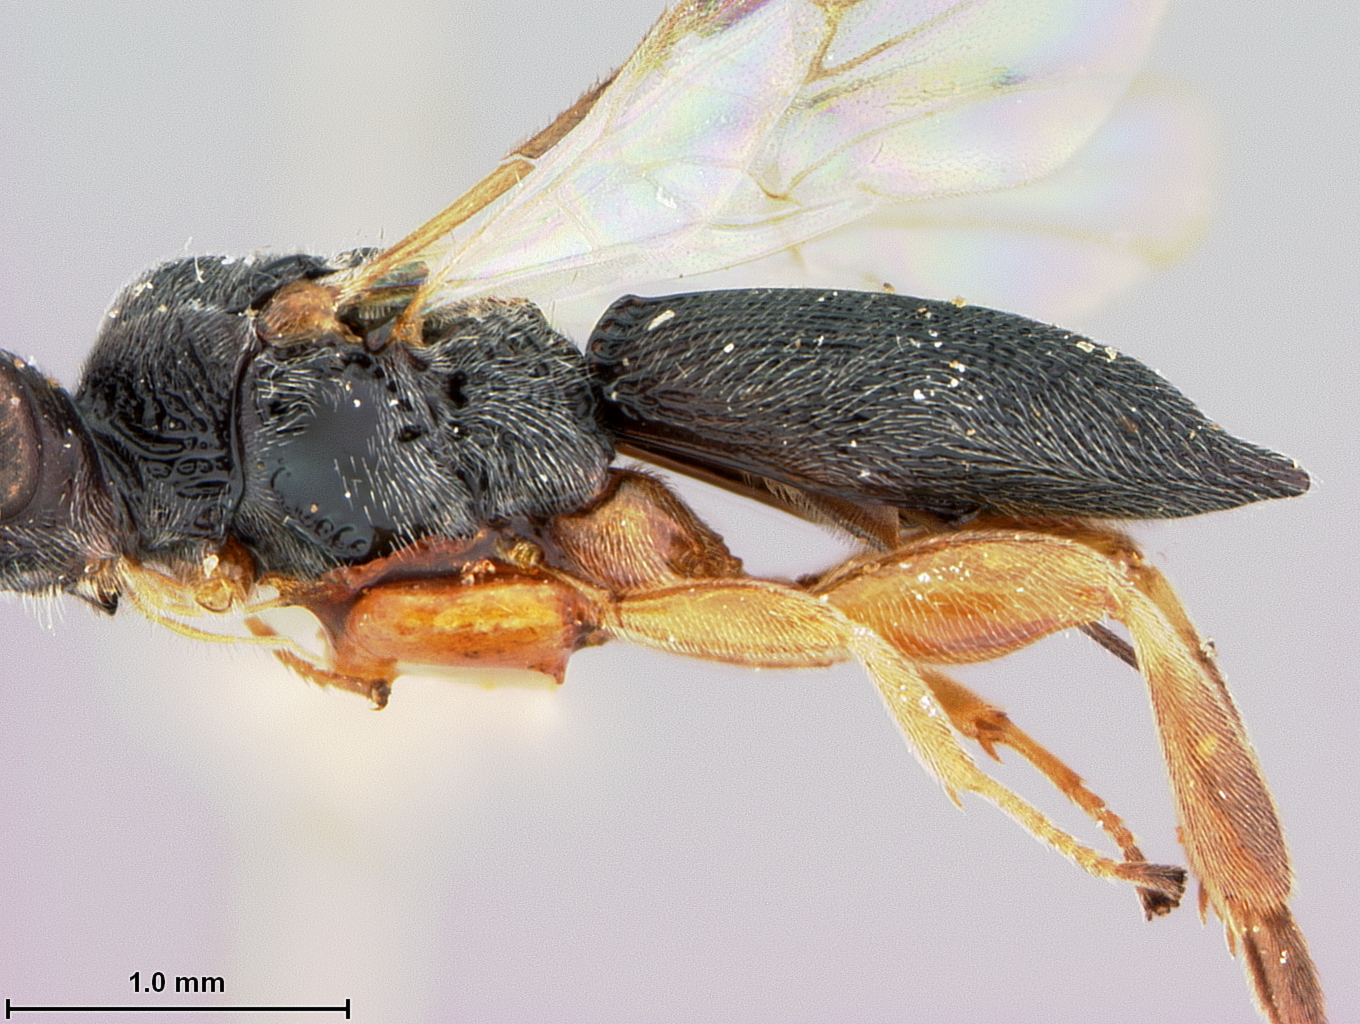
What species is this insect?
Canalicephalus mindanao
